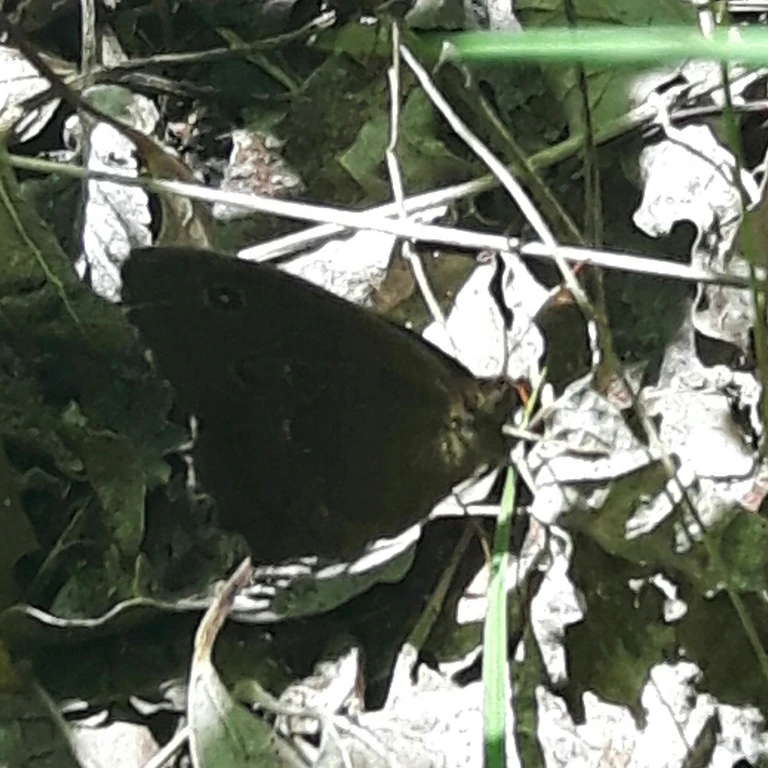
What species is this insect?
Minois dryas
